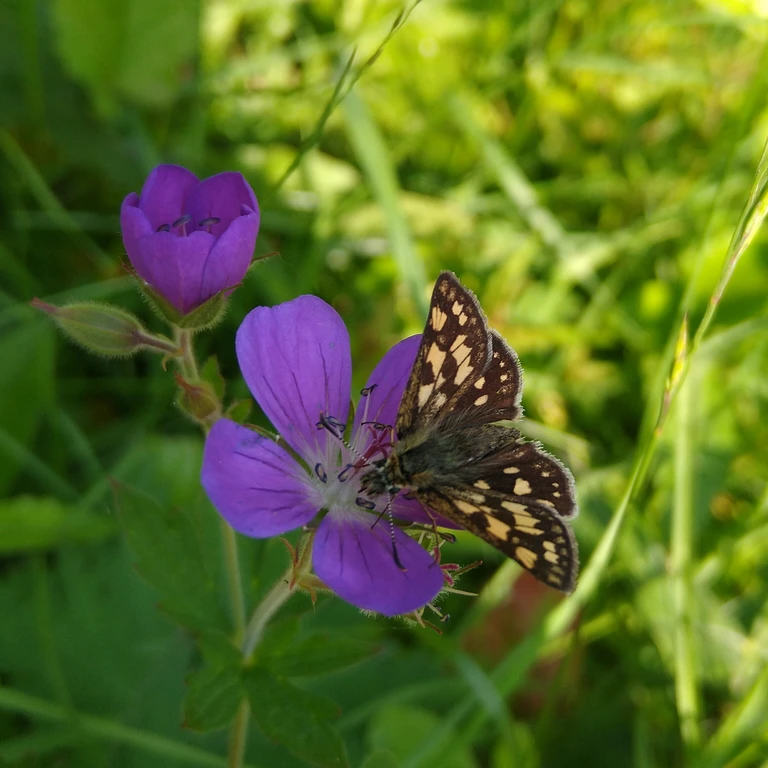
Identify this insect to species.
Carterocephalus palaemon
